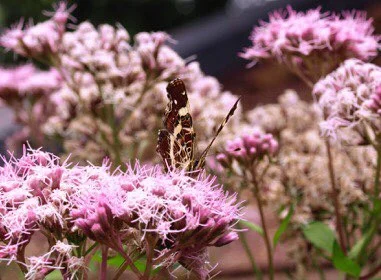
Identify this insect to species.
Araschnia levana
